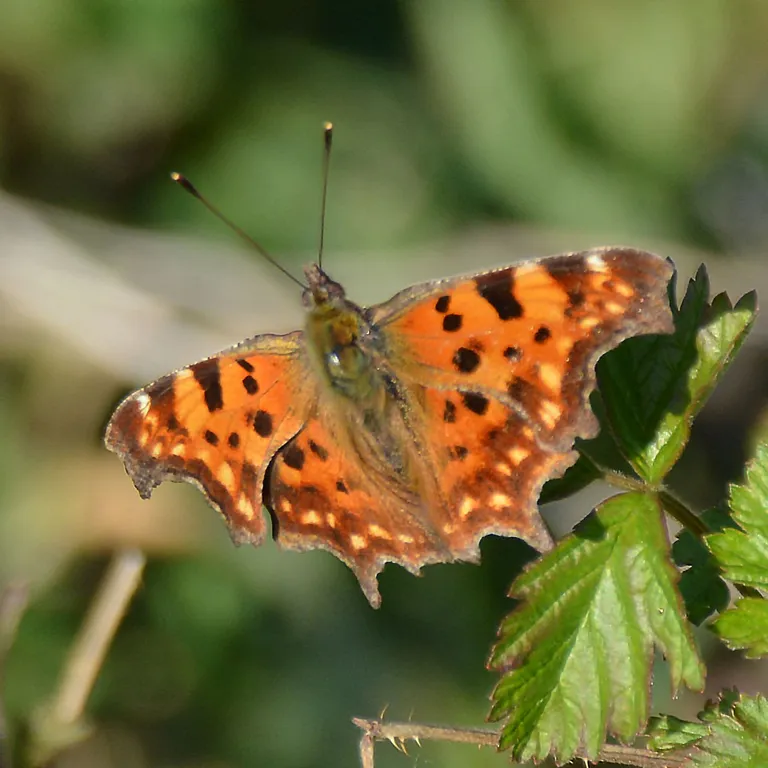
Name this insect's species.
Polygonia c-album
